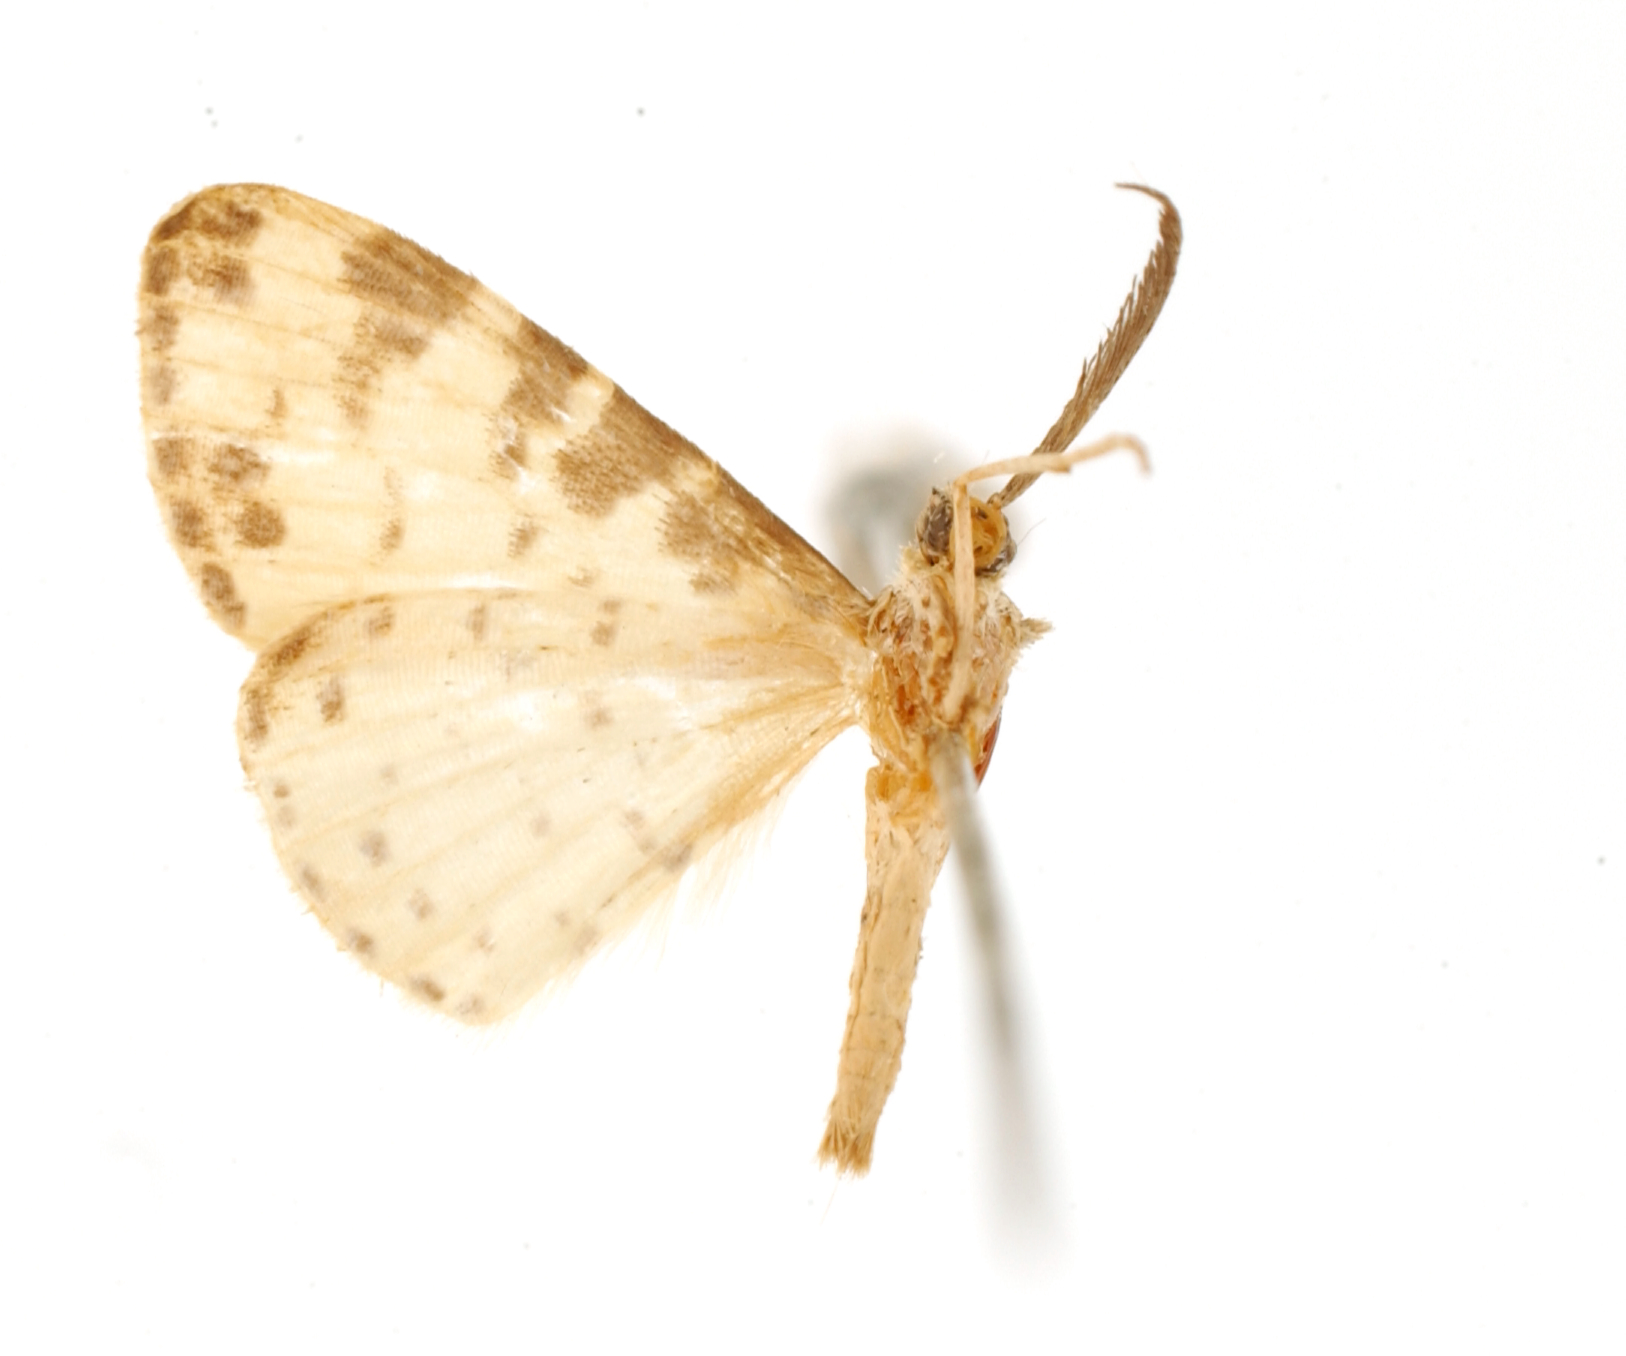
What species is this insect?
Aplogompha frena
